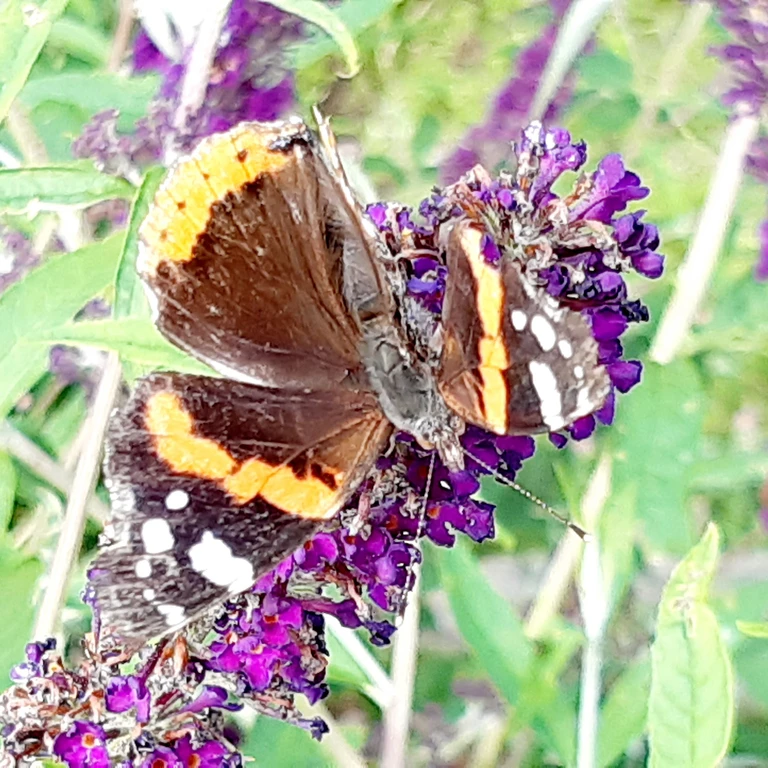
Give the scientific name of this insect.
Vanessa atalanta
